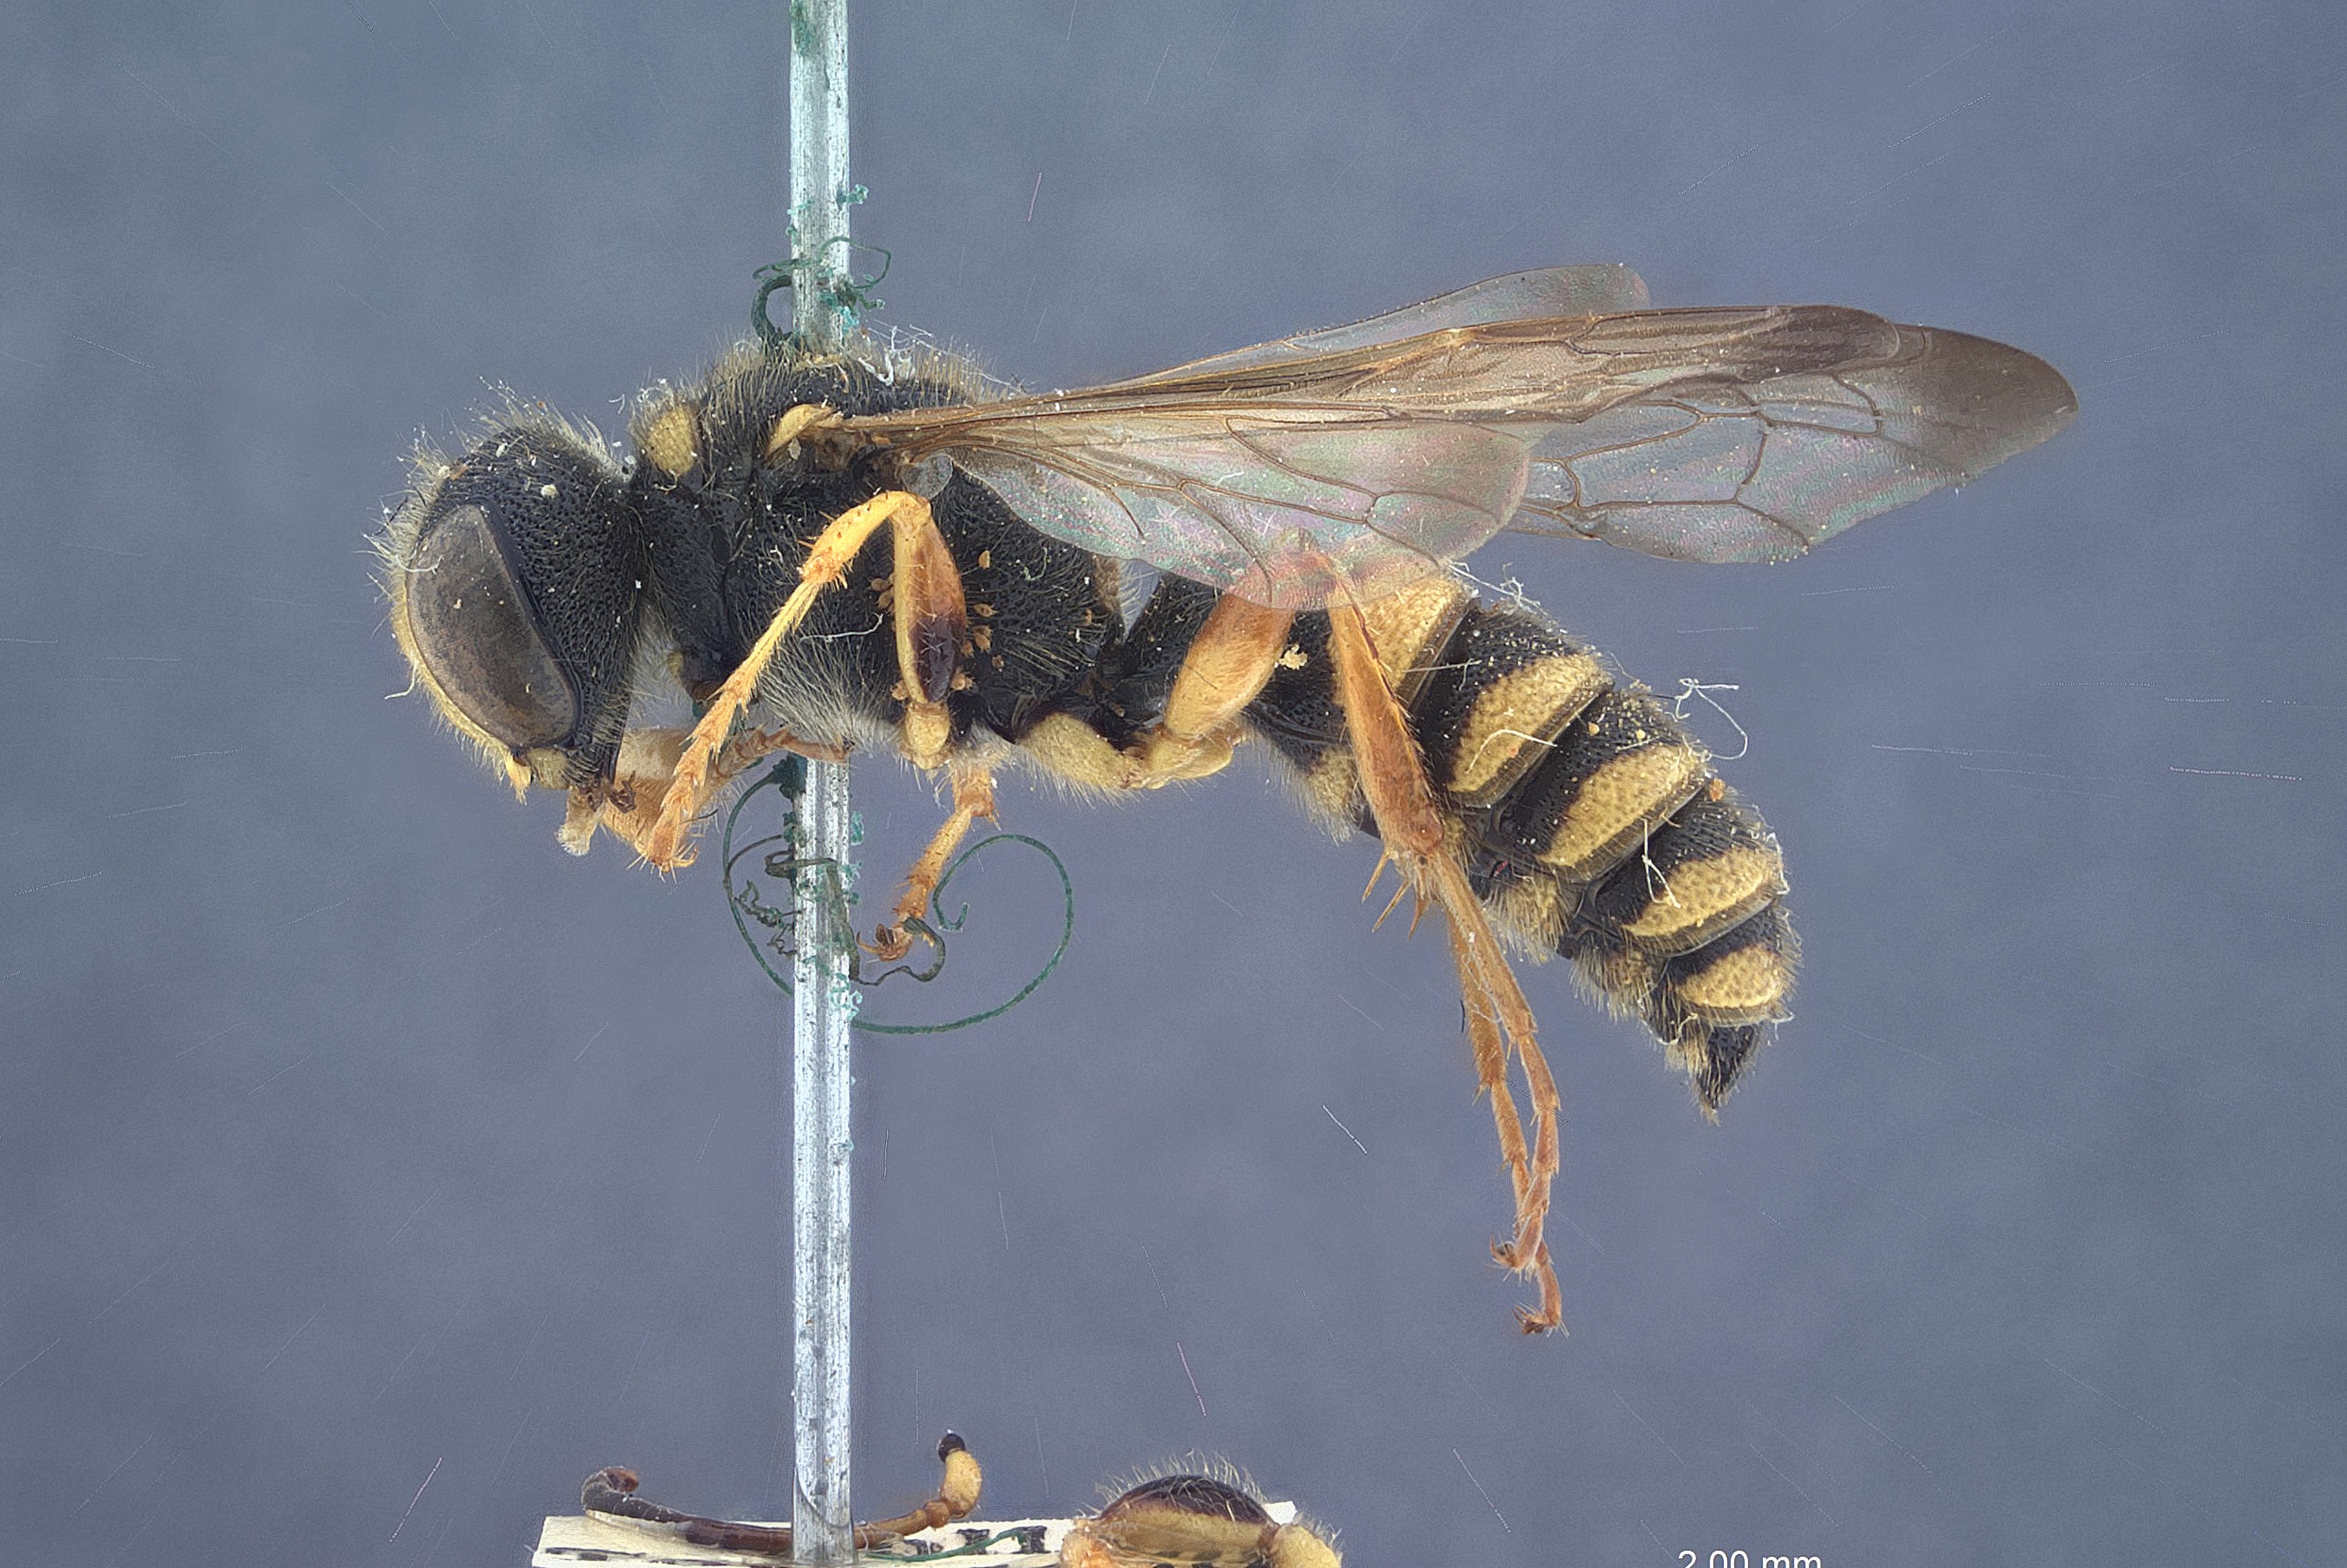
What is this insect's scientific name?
Cerceris rhois
